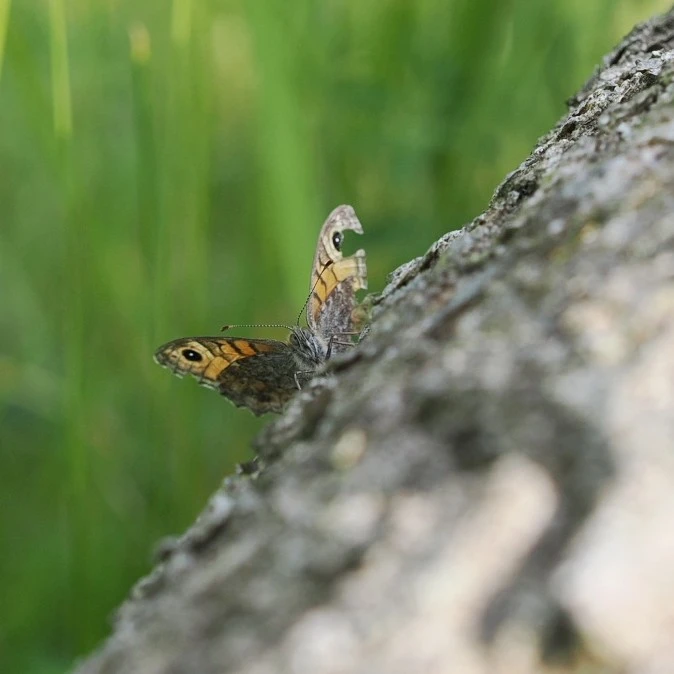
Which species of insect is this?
Lasiommata megera (also Pararge megera)
